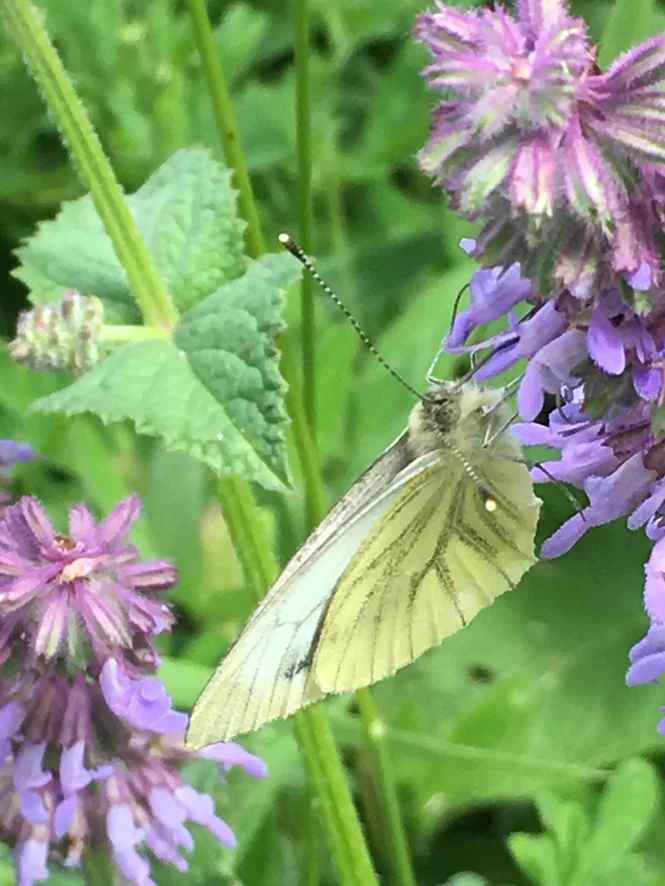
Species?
Pieris napi
